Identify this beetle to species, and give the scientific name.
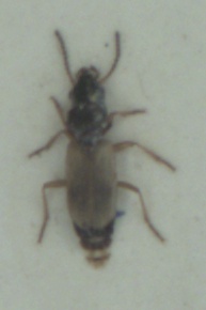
Bembidion laterale
